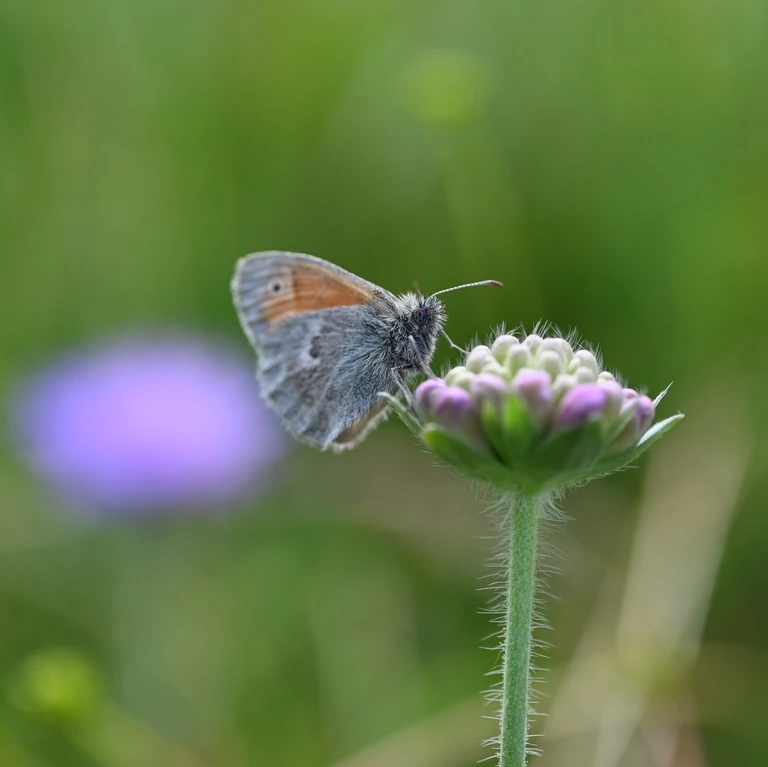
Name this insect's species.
Coenonympha pamphilus
